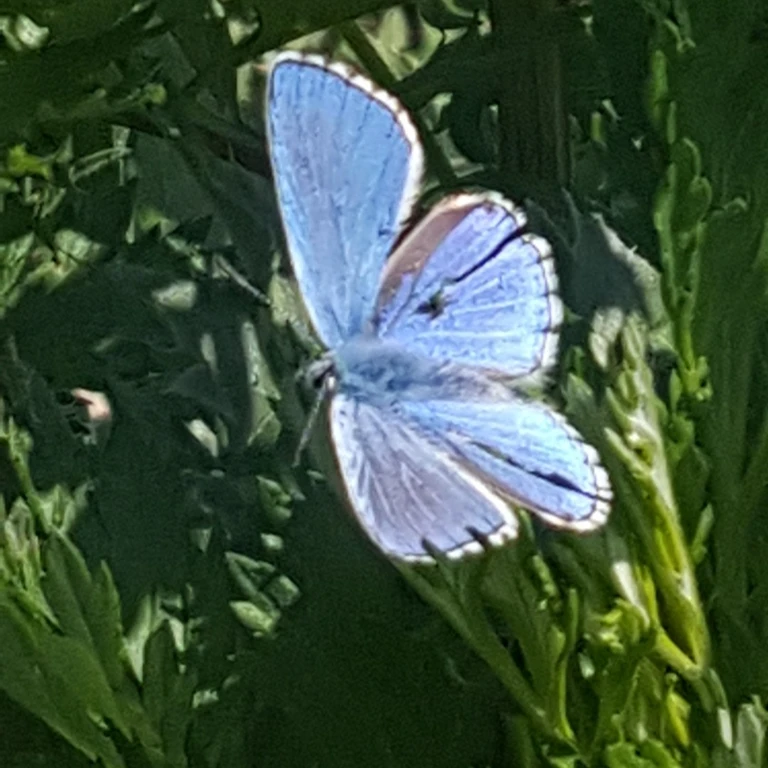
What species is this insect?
Lysandra bellargus
